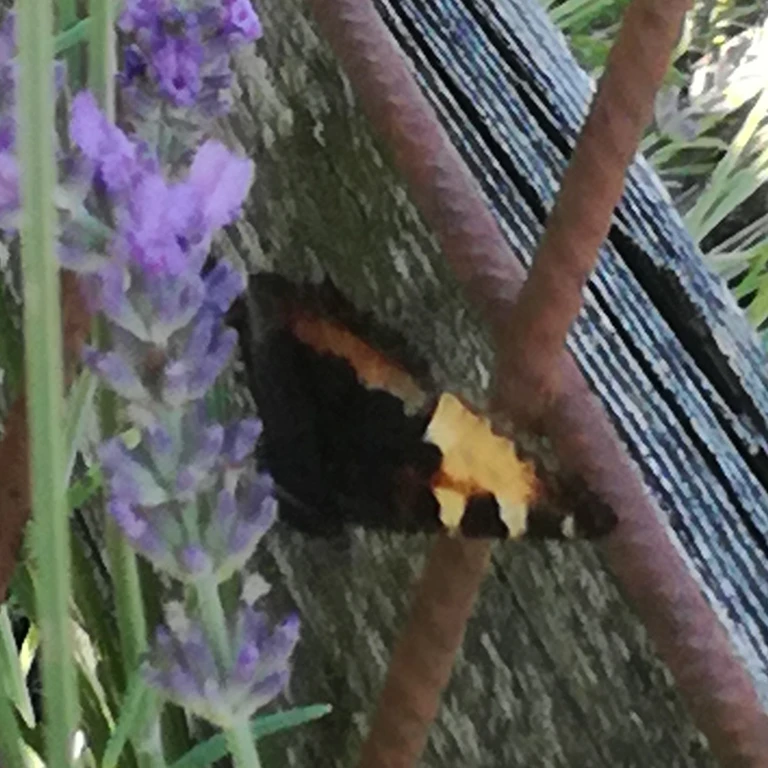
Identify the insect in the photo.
Aglais urticae
